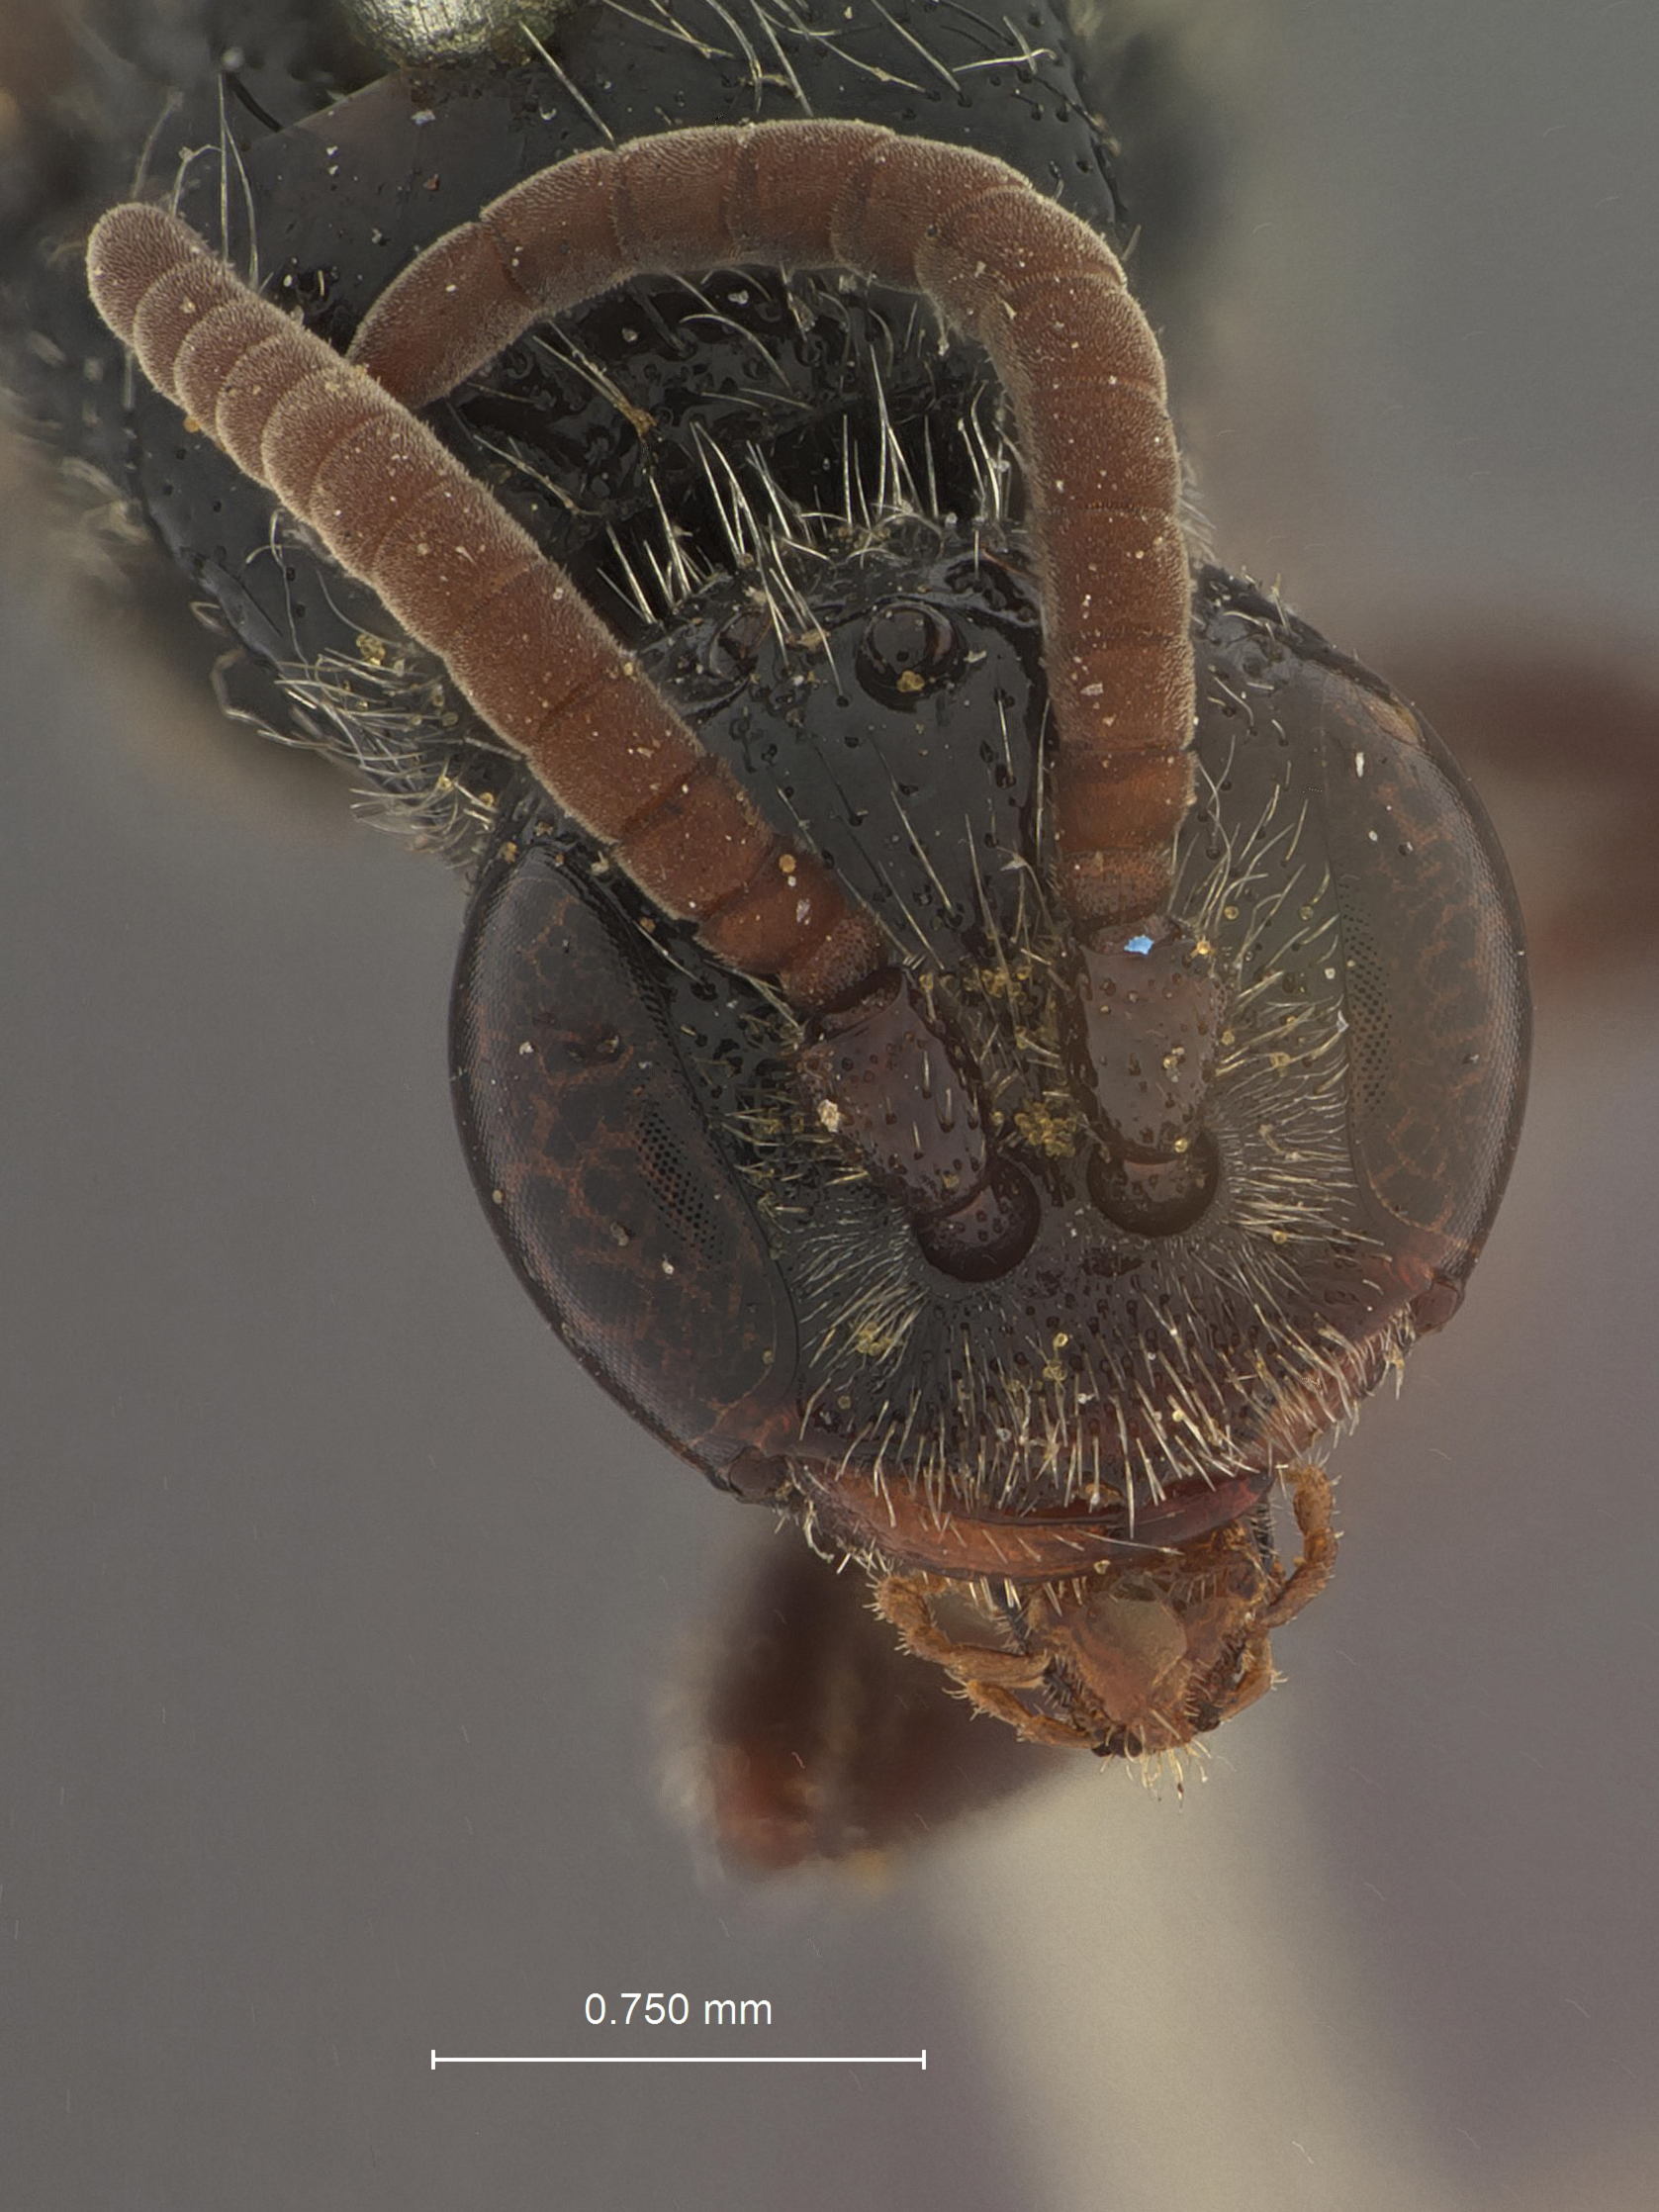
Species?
Neotiphia cockerelli
